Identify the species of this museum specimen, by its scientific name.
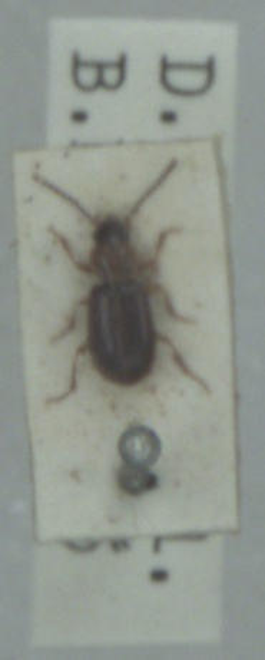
Acupalpus dubius
